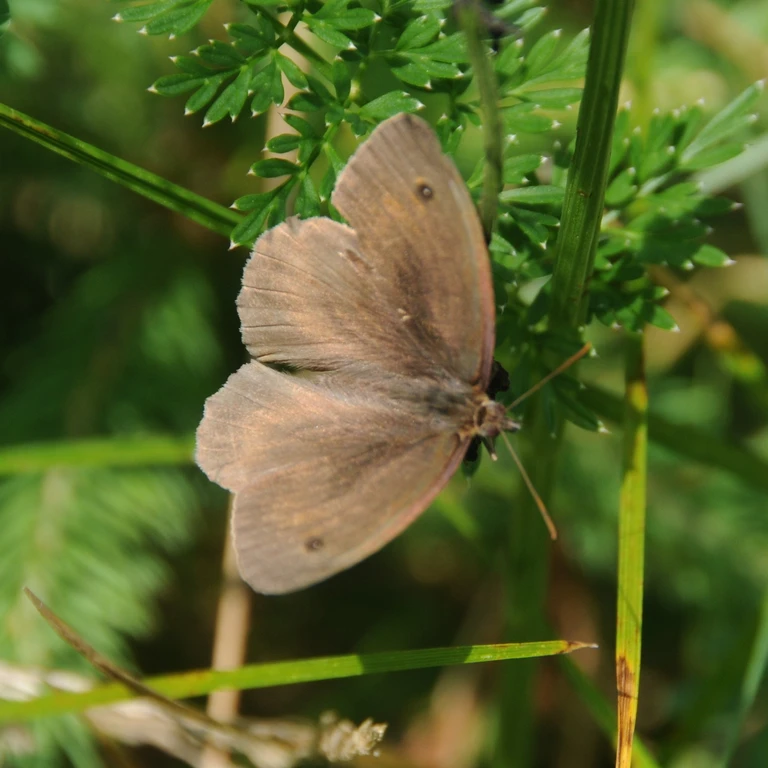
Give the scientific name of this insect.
Maniola jurtina
